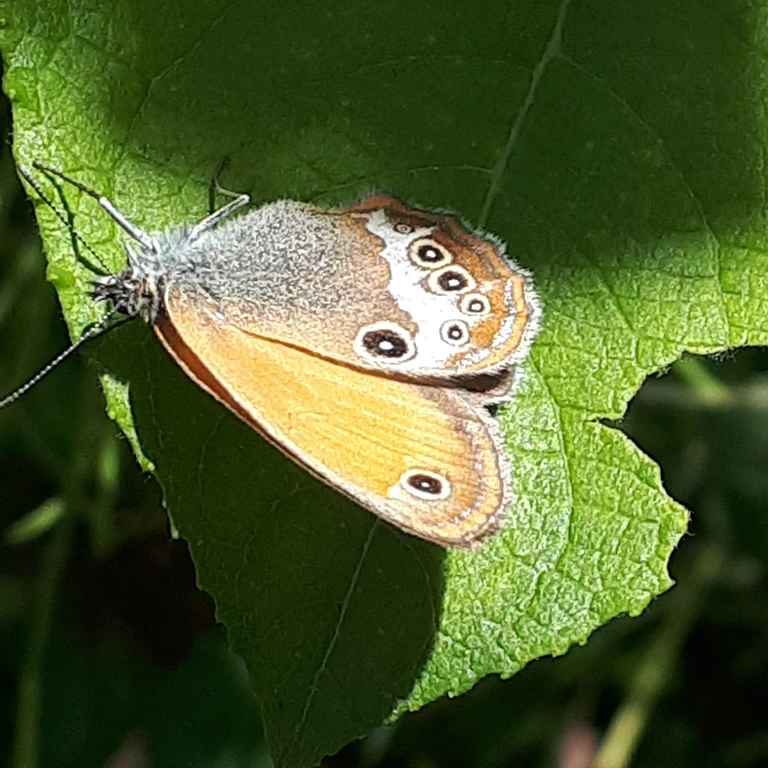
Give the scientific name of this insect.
Coenonympha arcania
